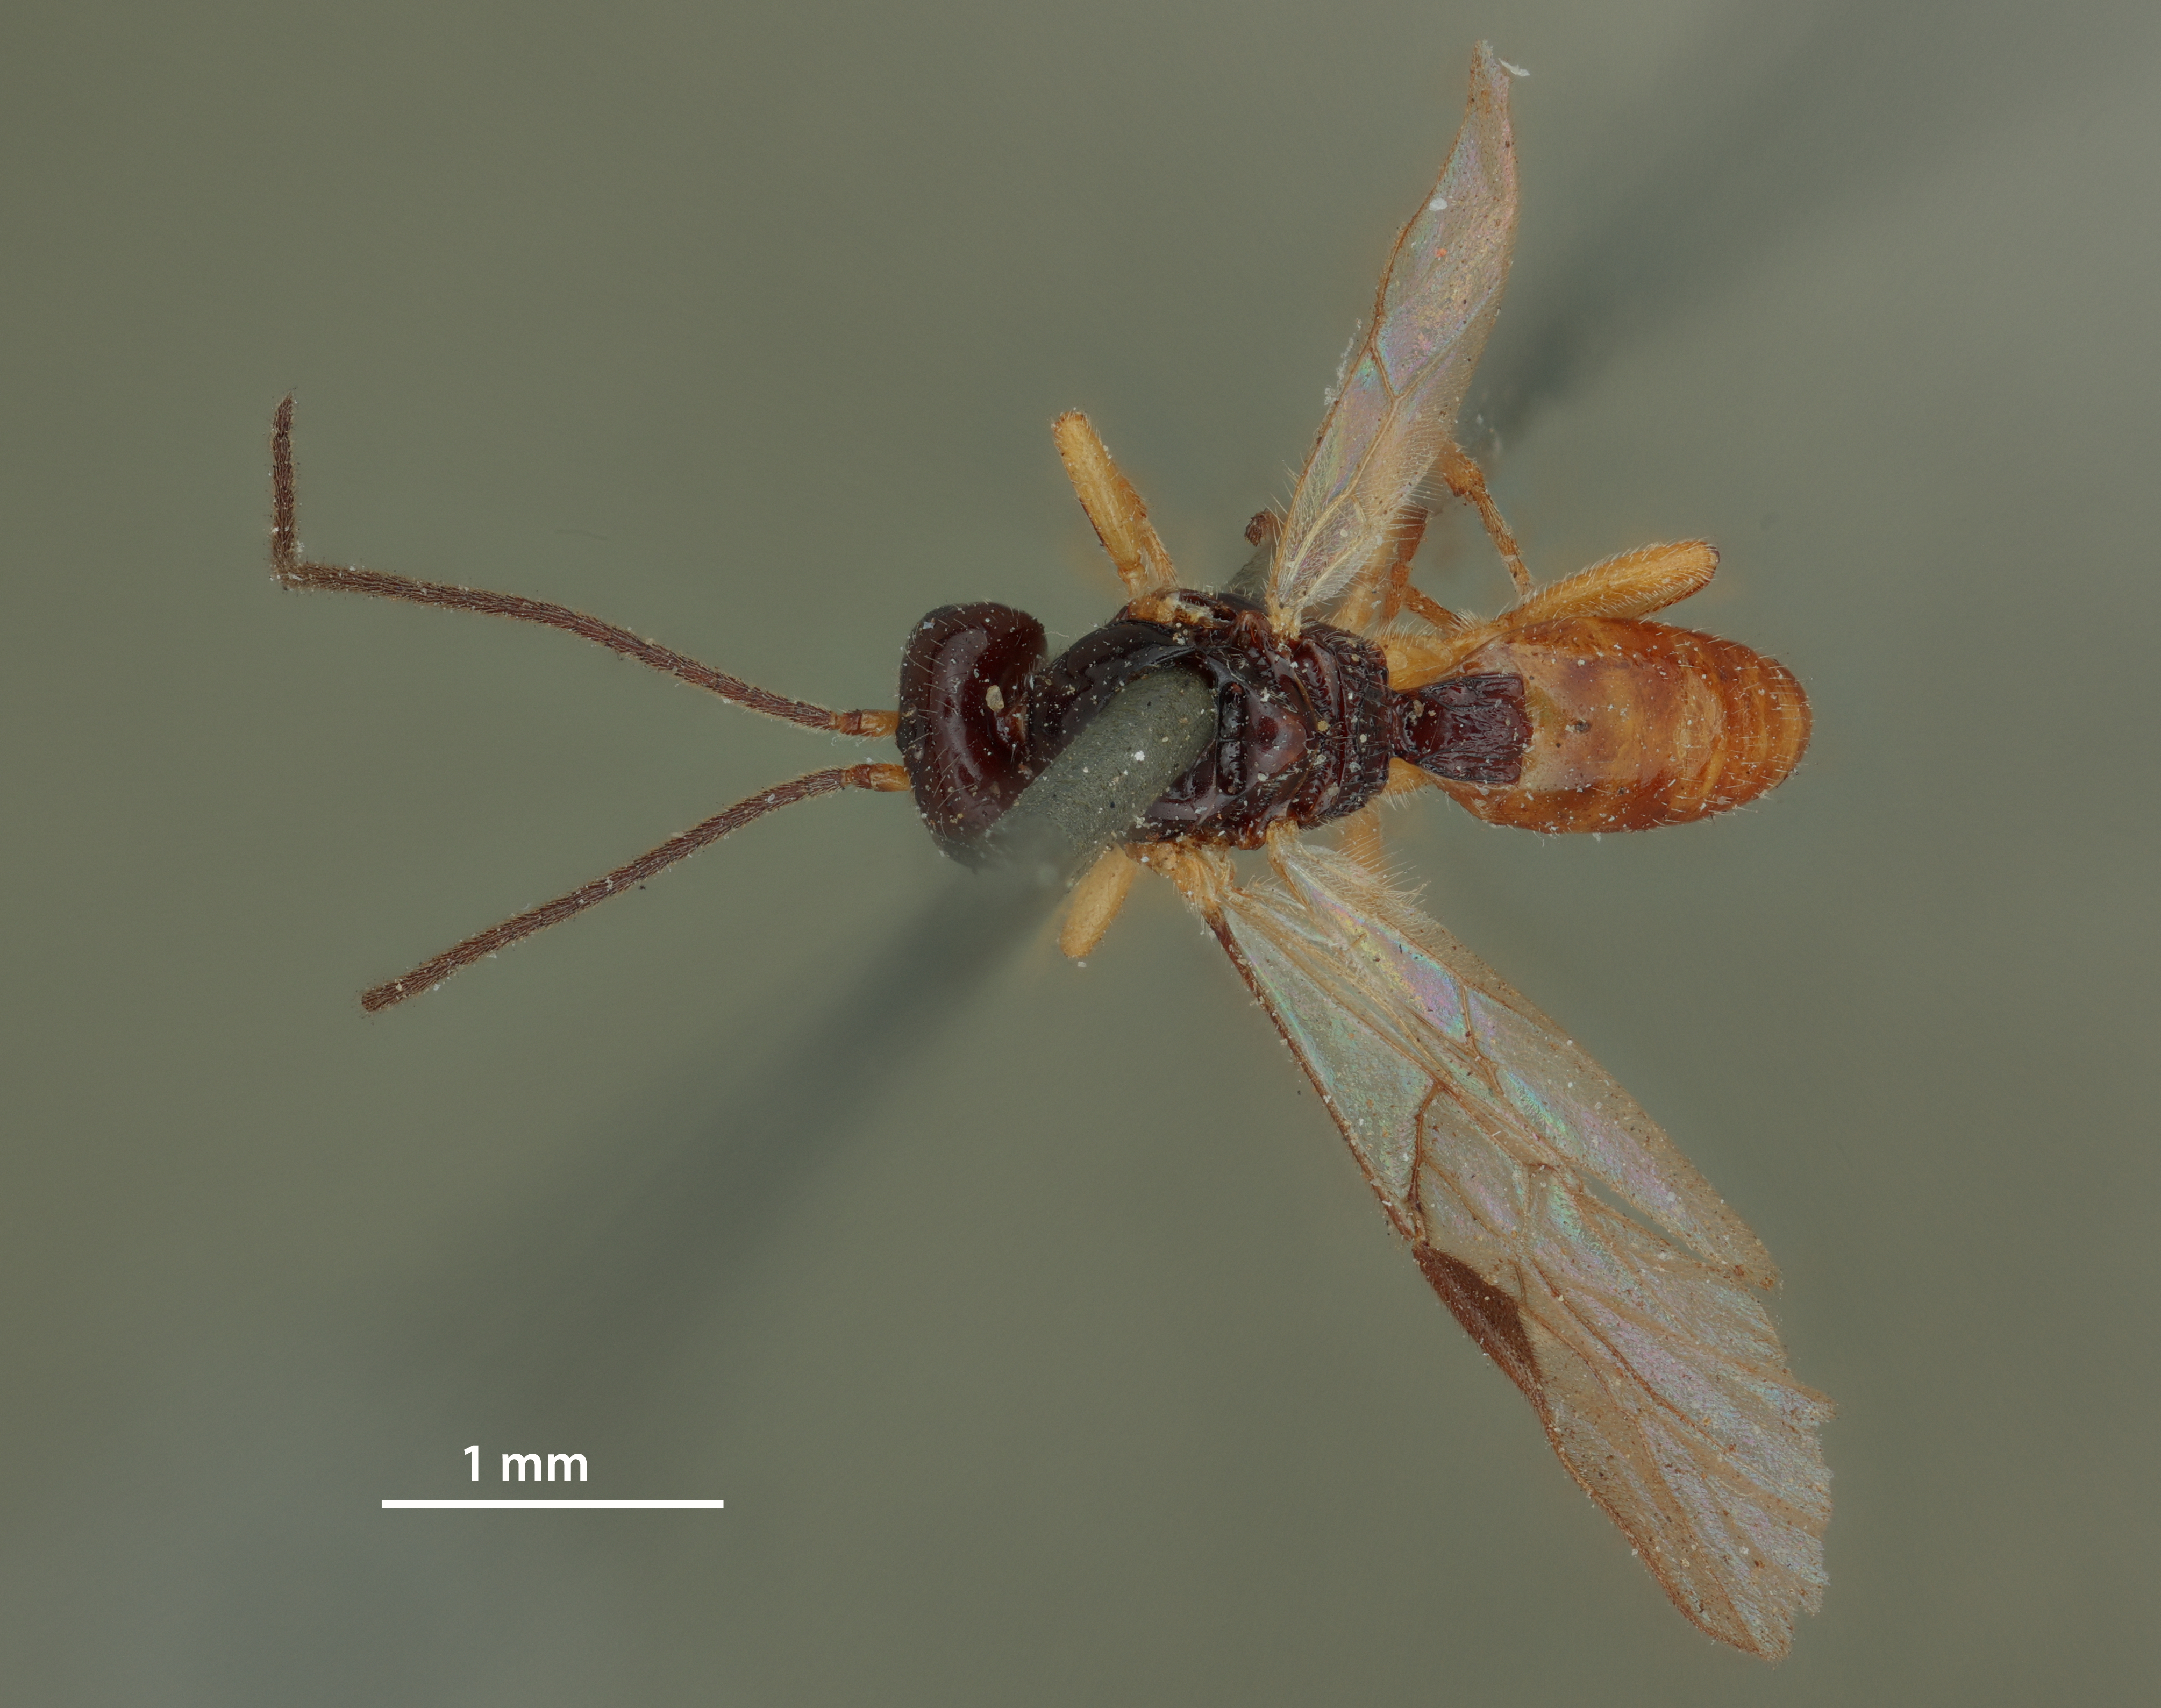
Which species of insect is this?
Opius brunneiventris
